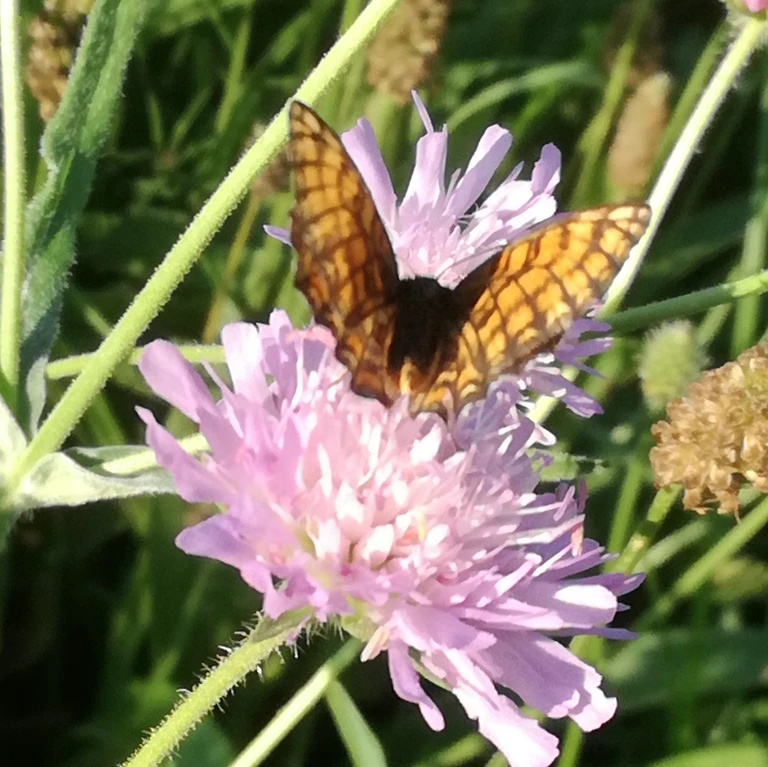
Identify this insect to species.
Melitaea athalia
